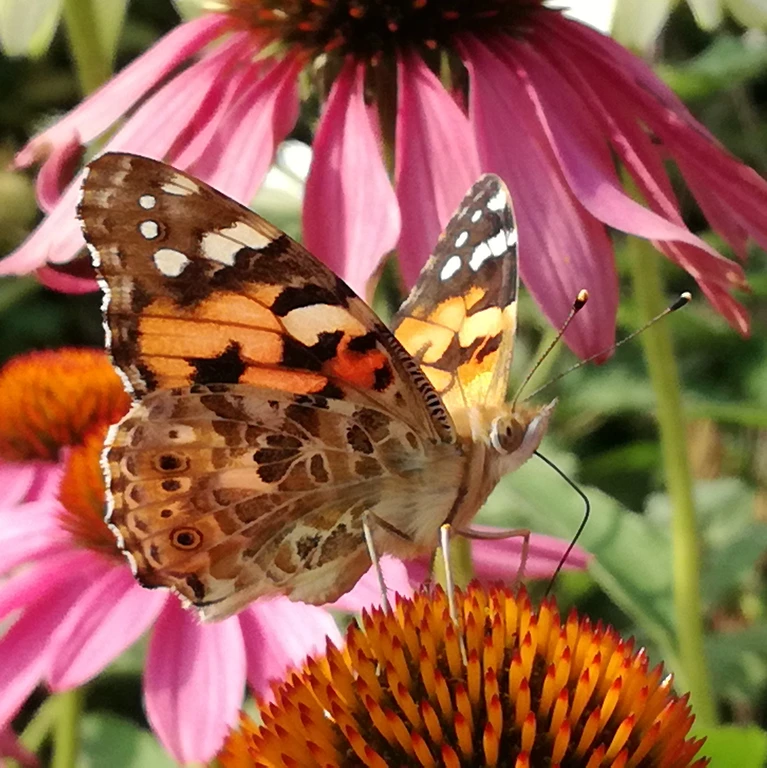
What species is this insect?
Vanessa cardui
